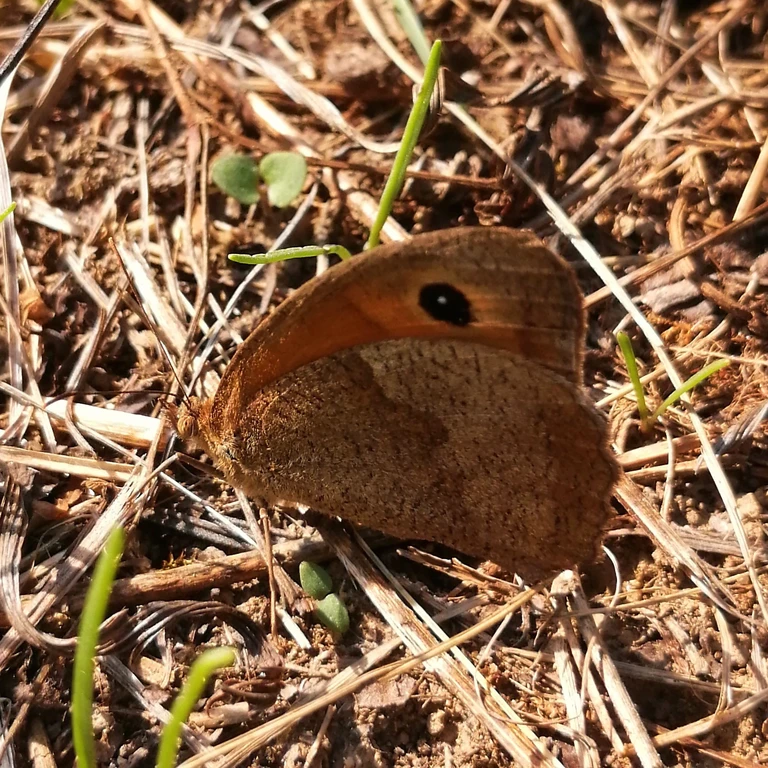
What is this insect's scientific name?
Maniola jurtina
